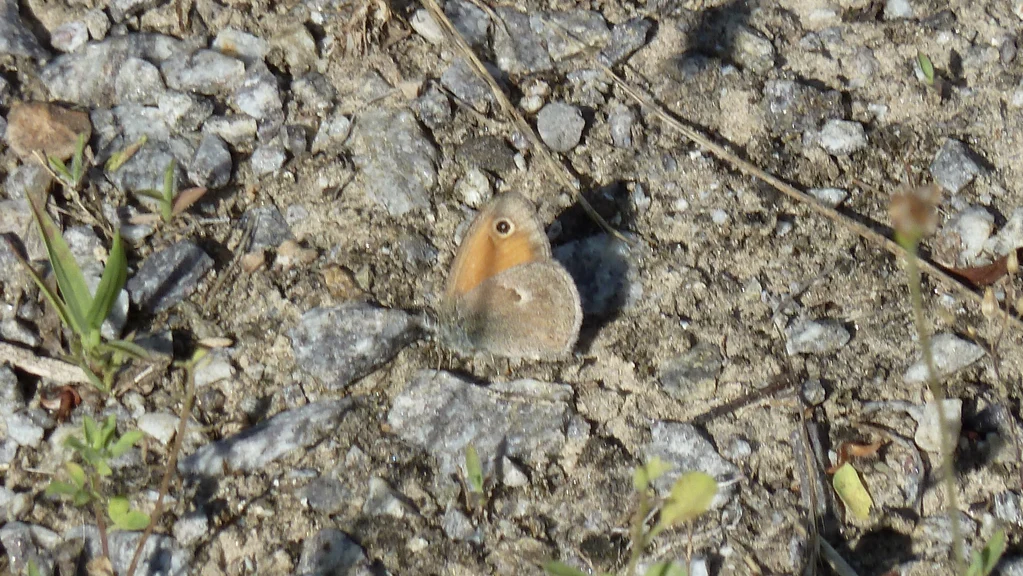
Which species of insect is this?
Coenonympha pamphilus
